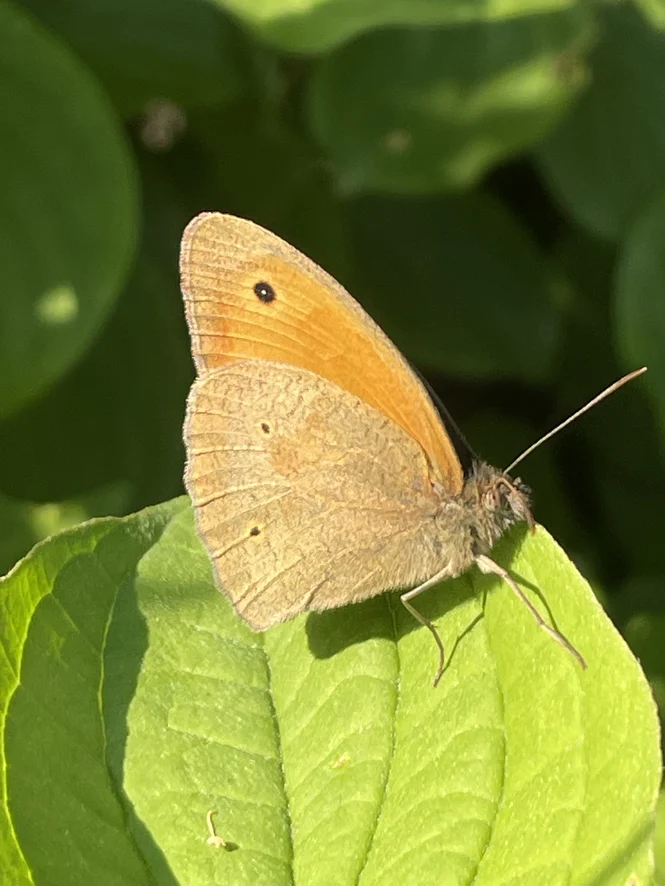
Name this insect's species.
Maniola jurtina
